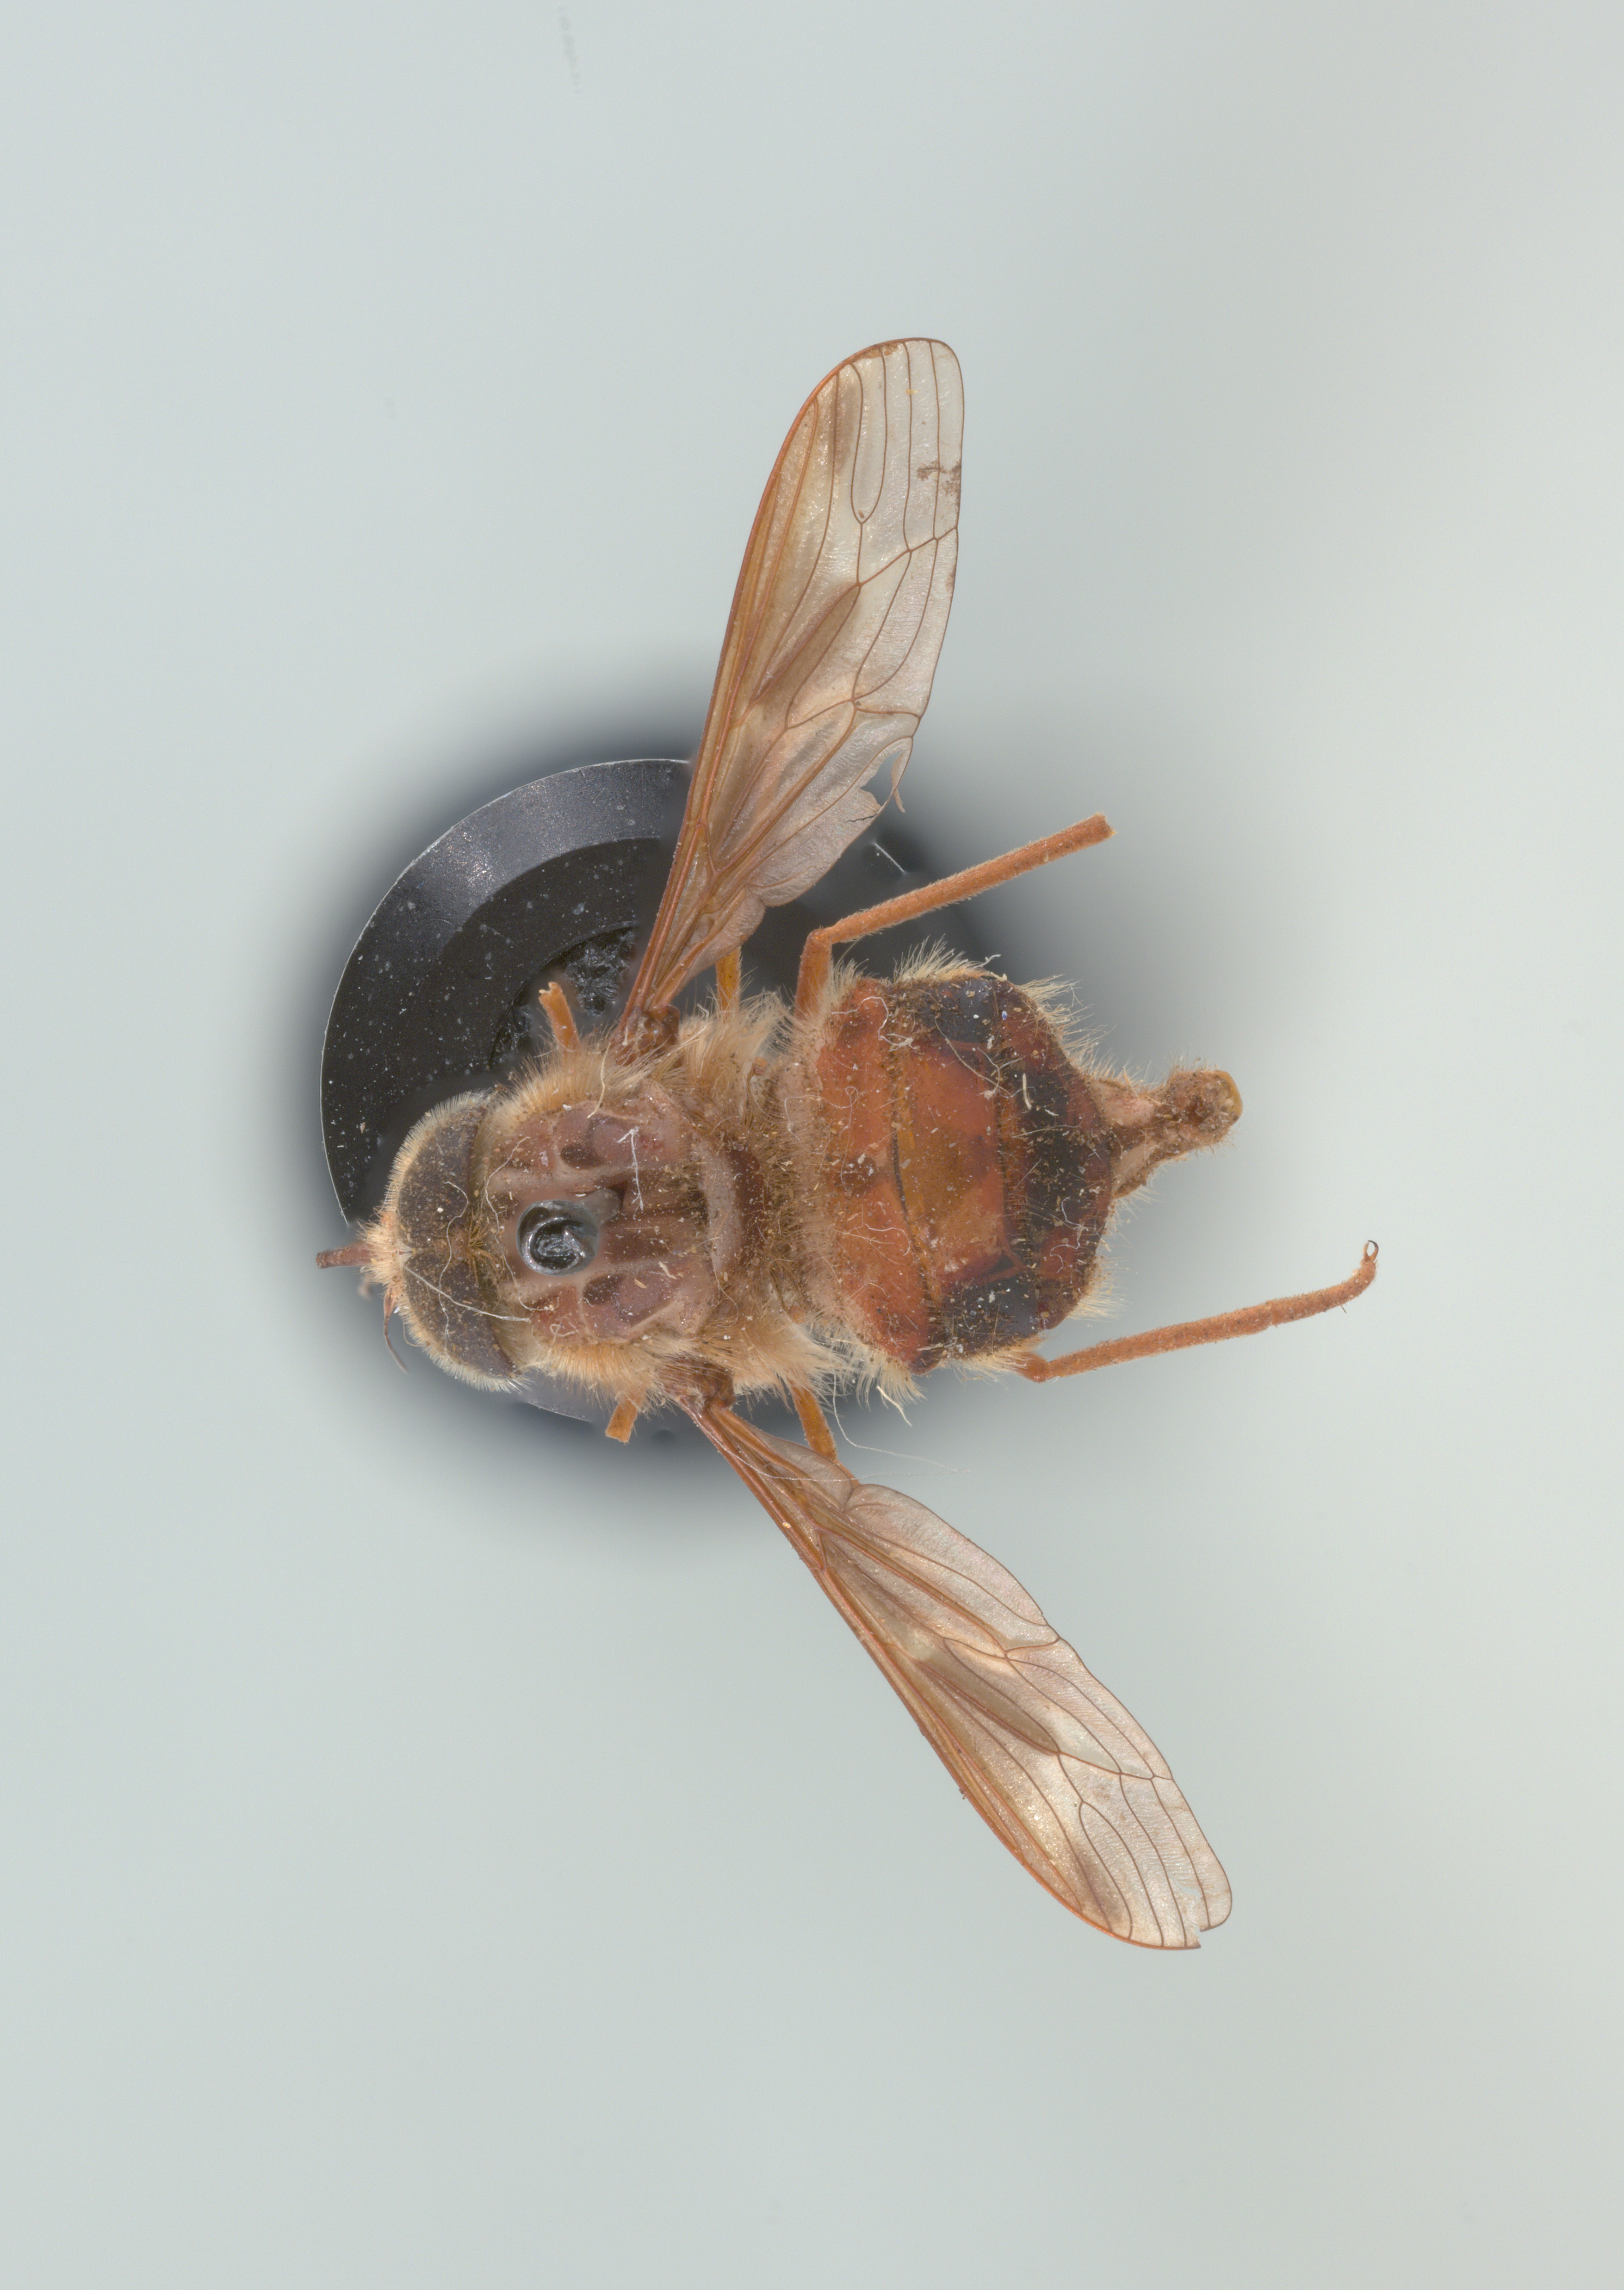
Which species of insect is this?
Hirmoneura nubipennis (also Trichophthalma nubipennis)
